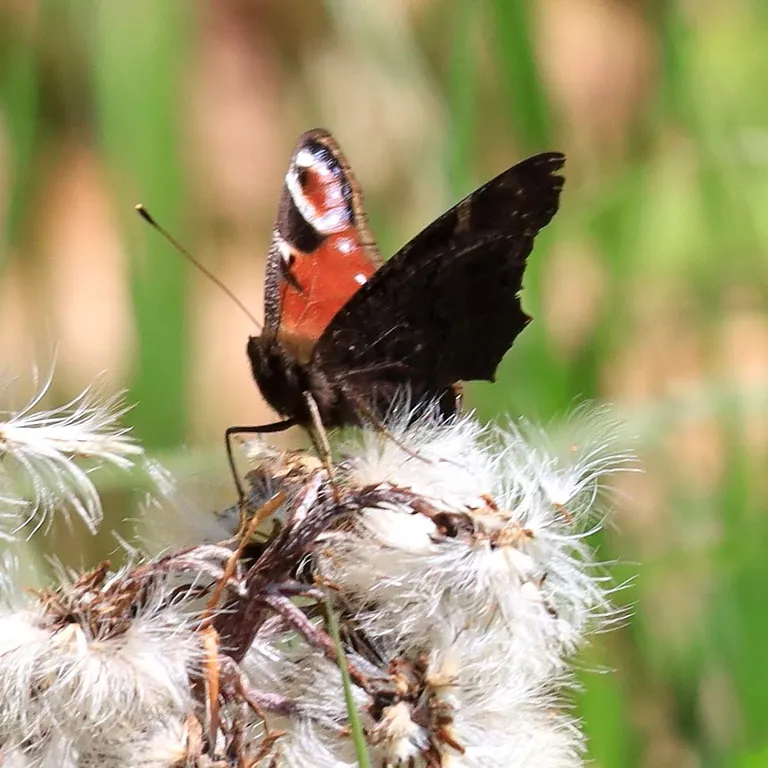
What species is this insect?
Aglais io
